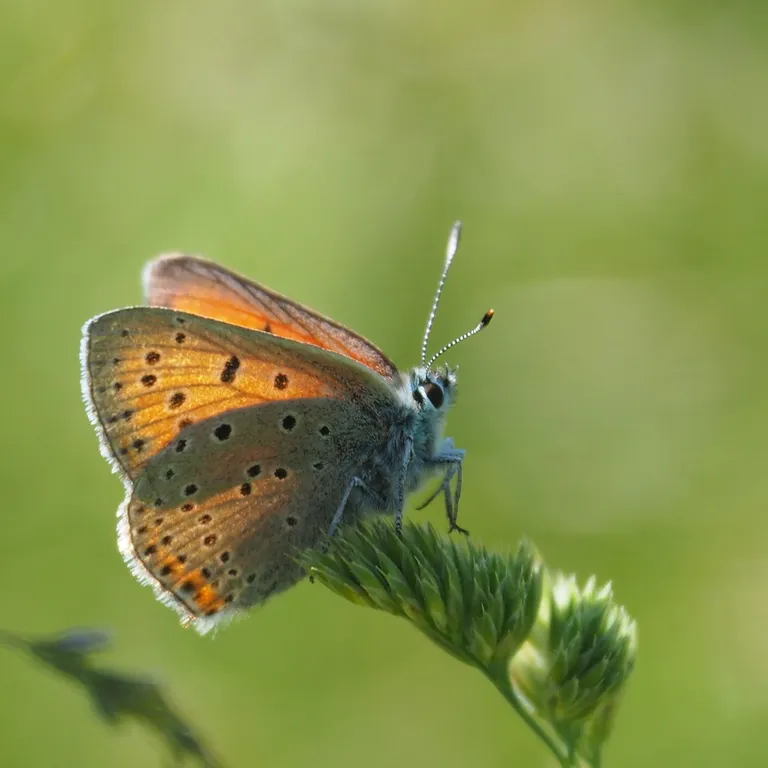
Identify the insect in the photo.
Lycaena hippothoe (also Palaeochrysophanus hippothoe)
